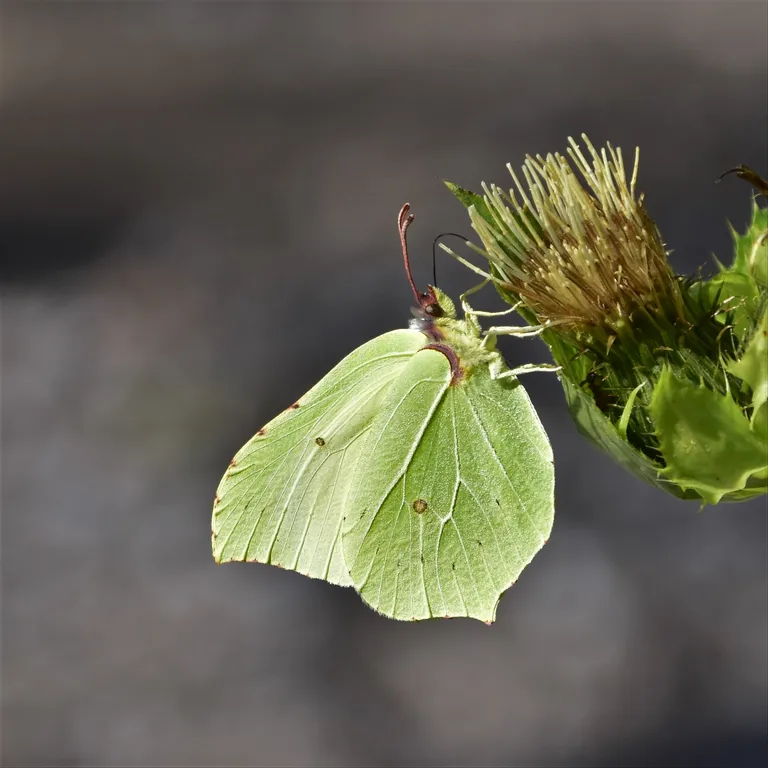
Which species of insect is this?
Gonepteryx rhamni
